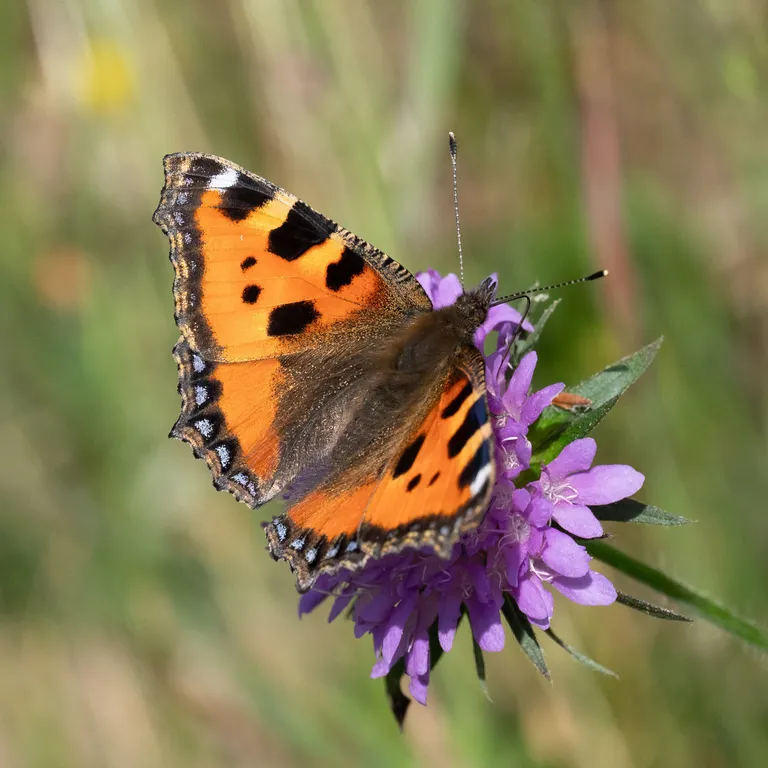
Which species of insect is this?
Aglais urticae
